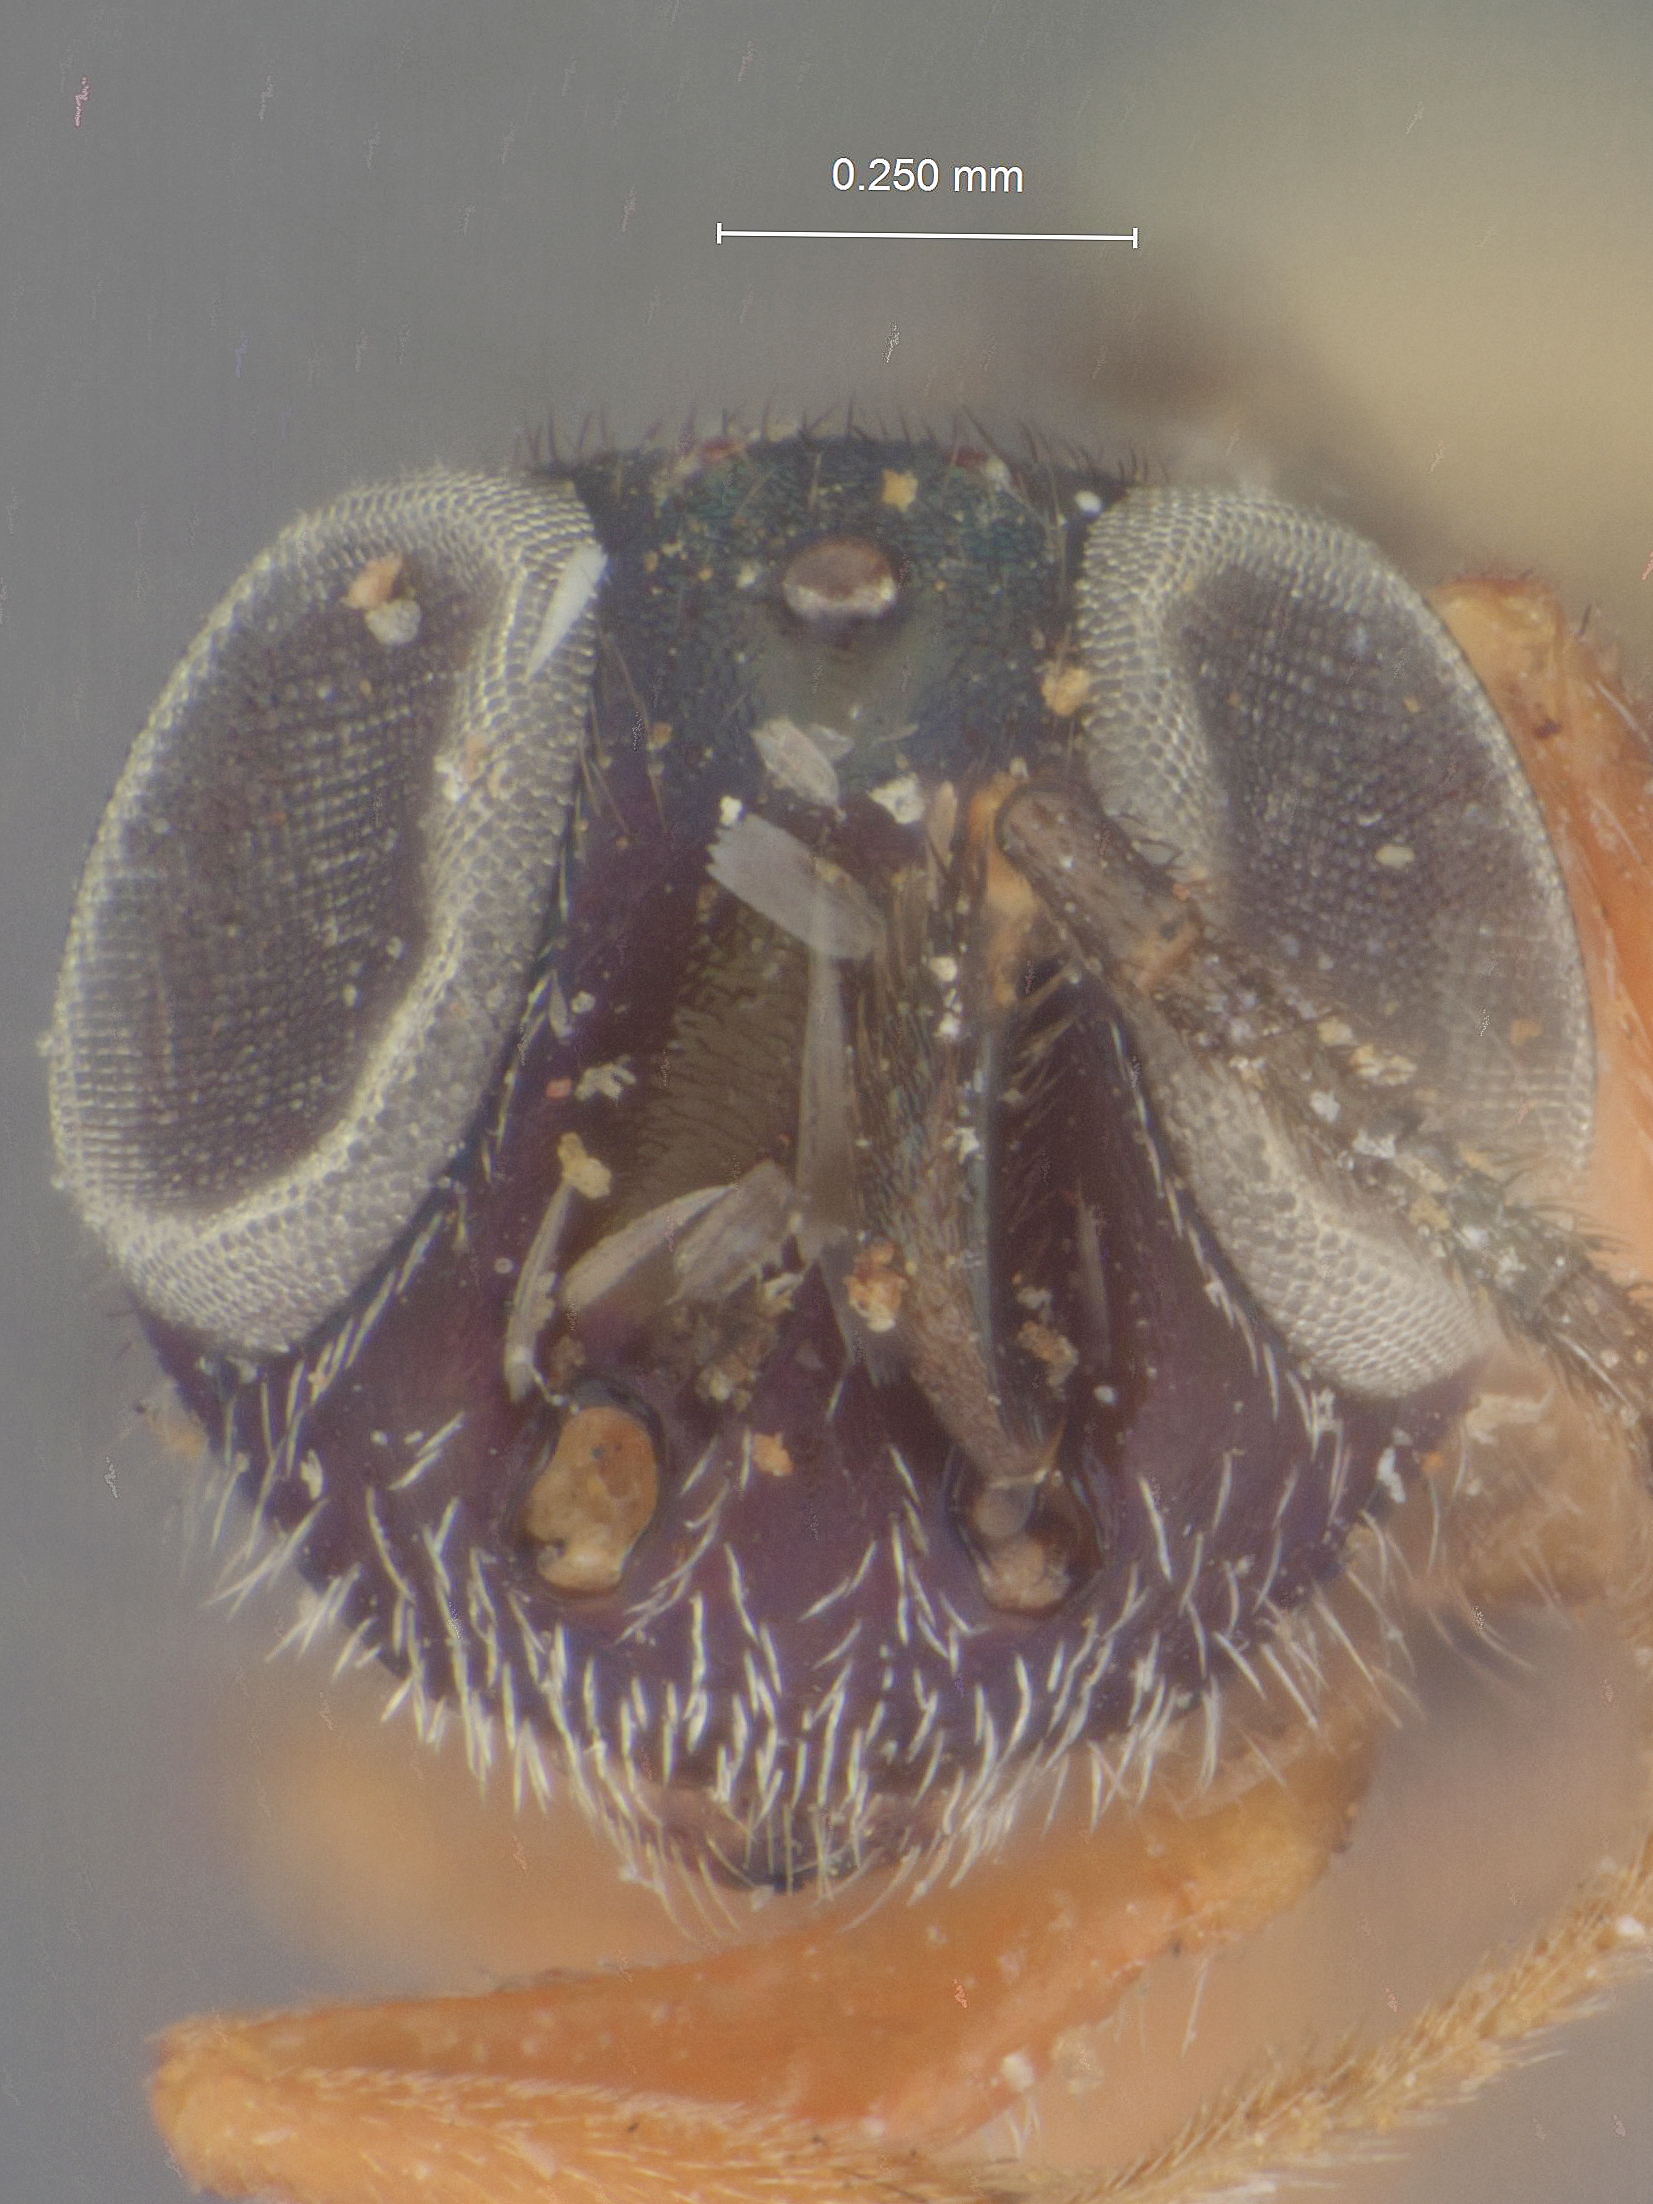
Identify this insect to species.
Eupelmus cerambycoboideus
